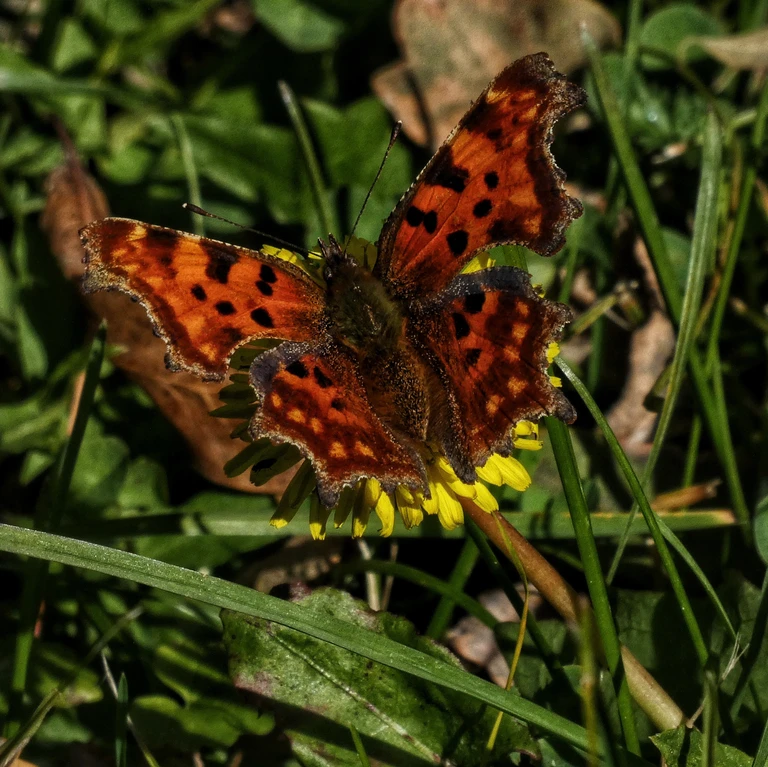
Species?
Polygonia c-album
